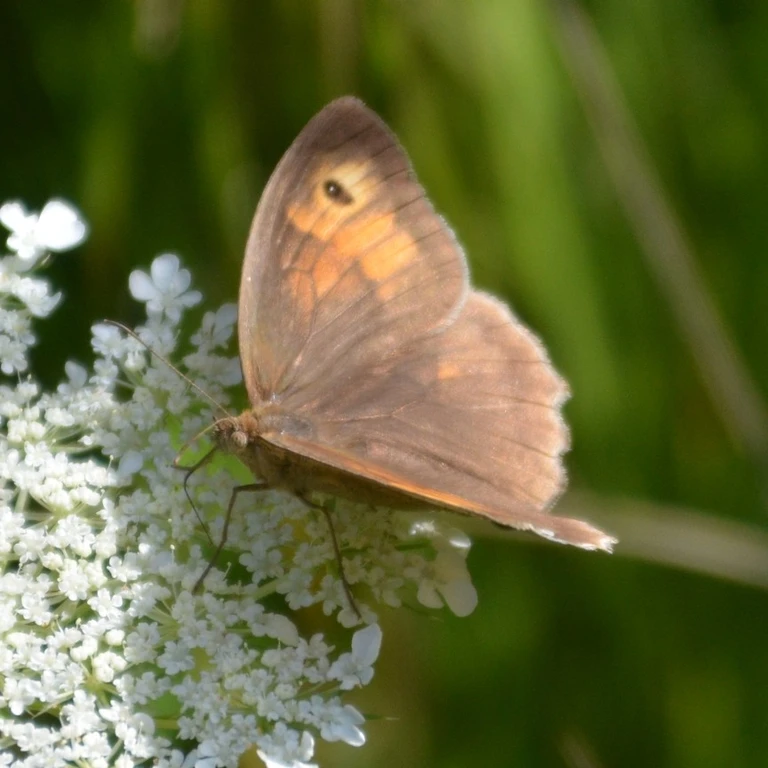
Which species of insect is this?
Maniola jurtina
